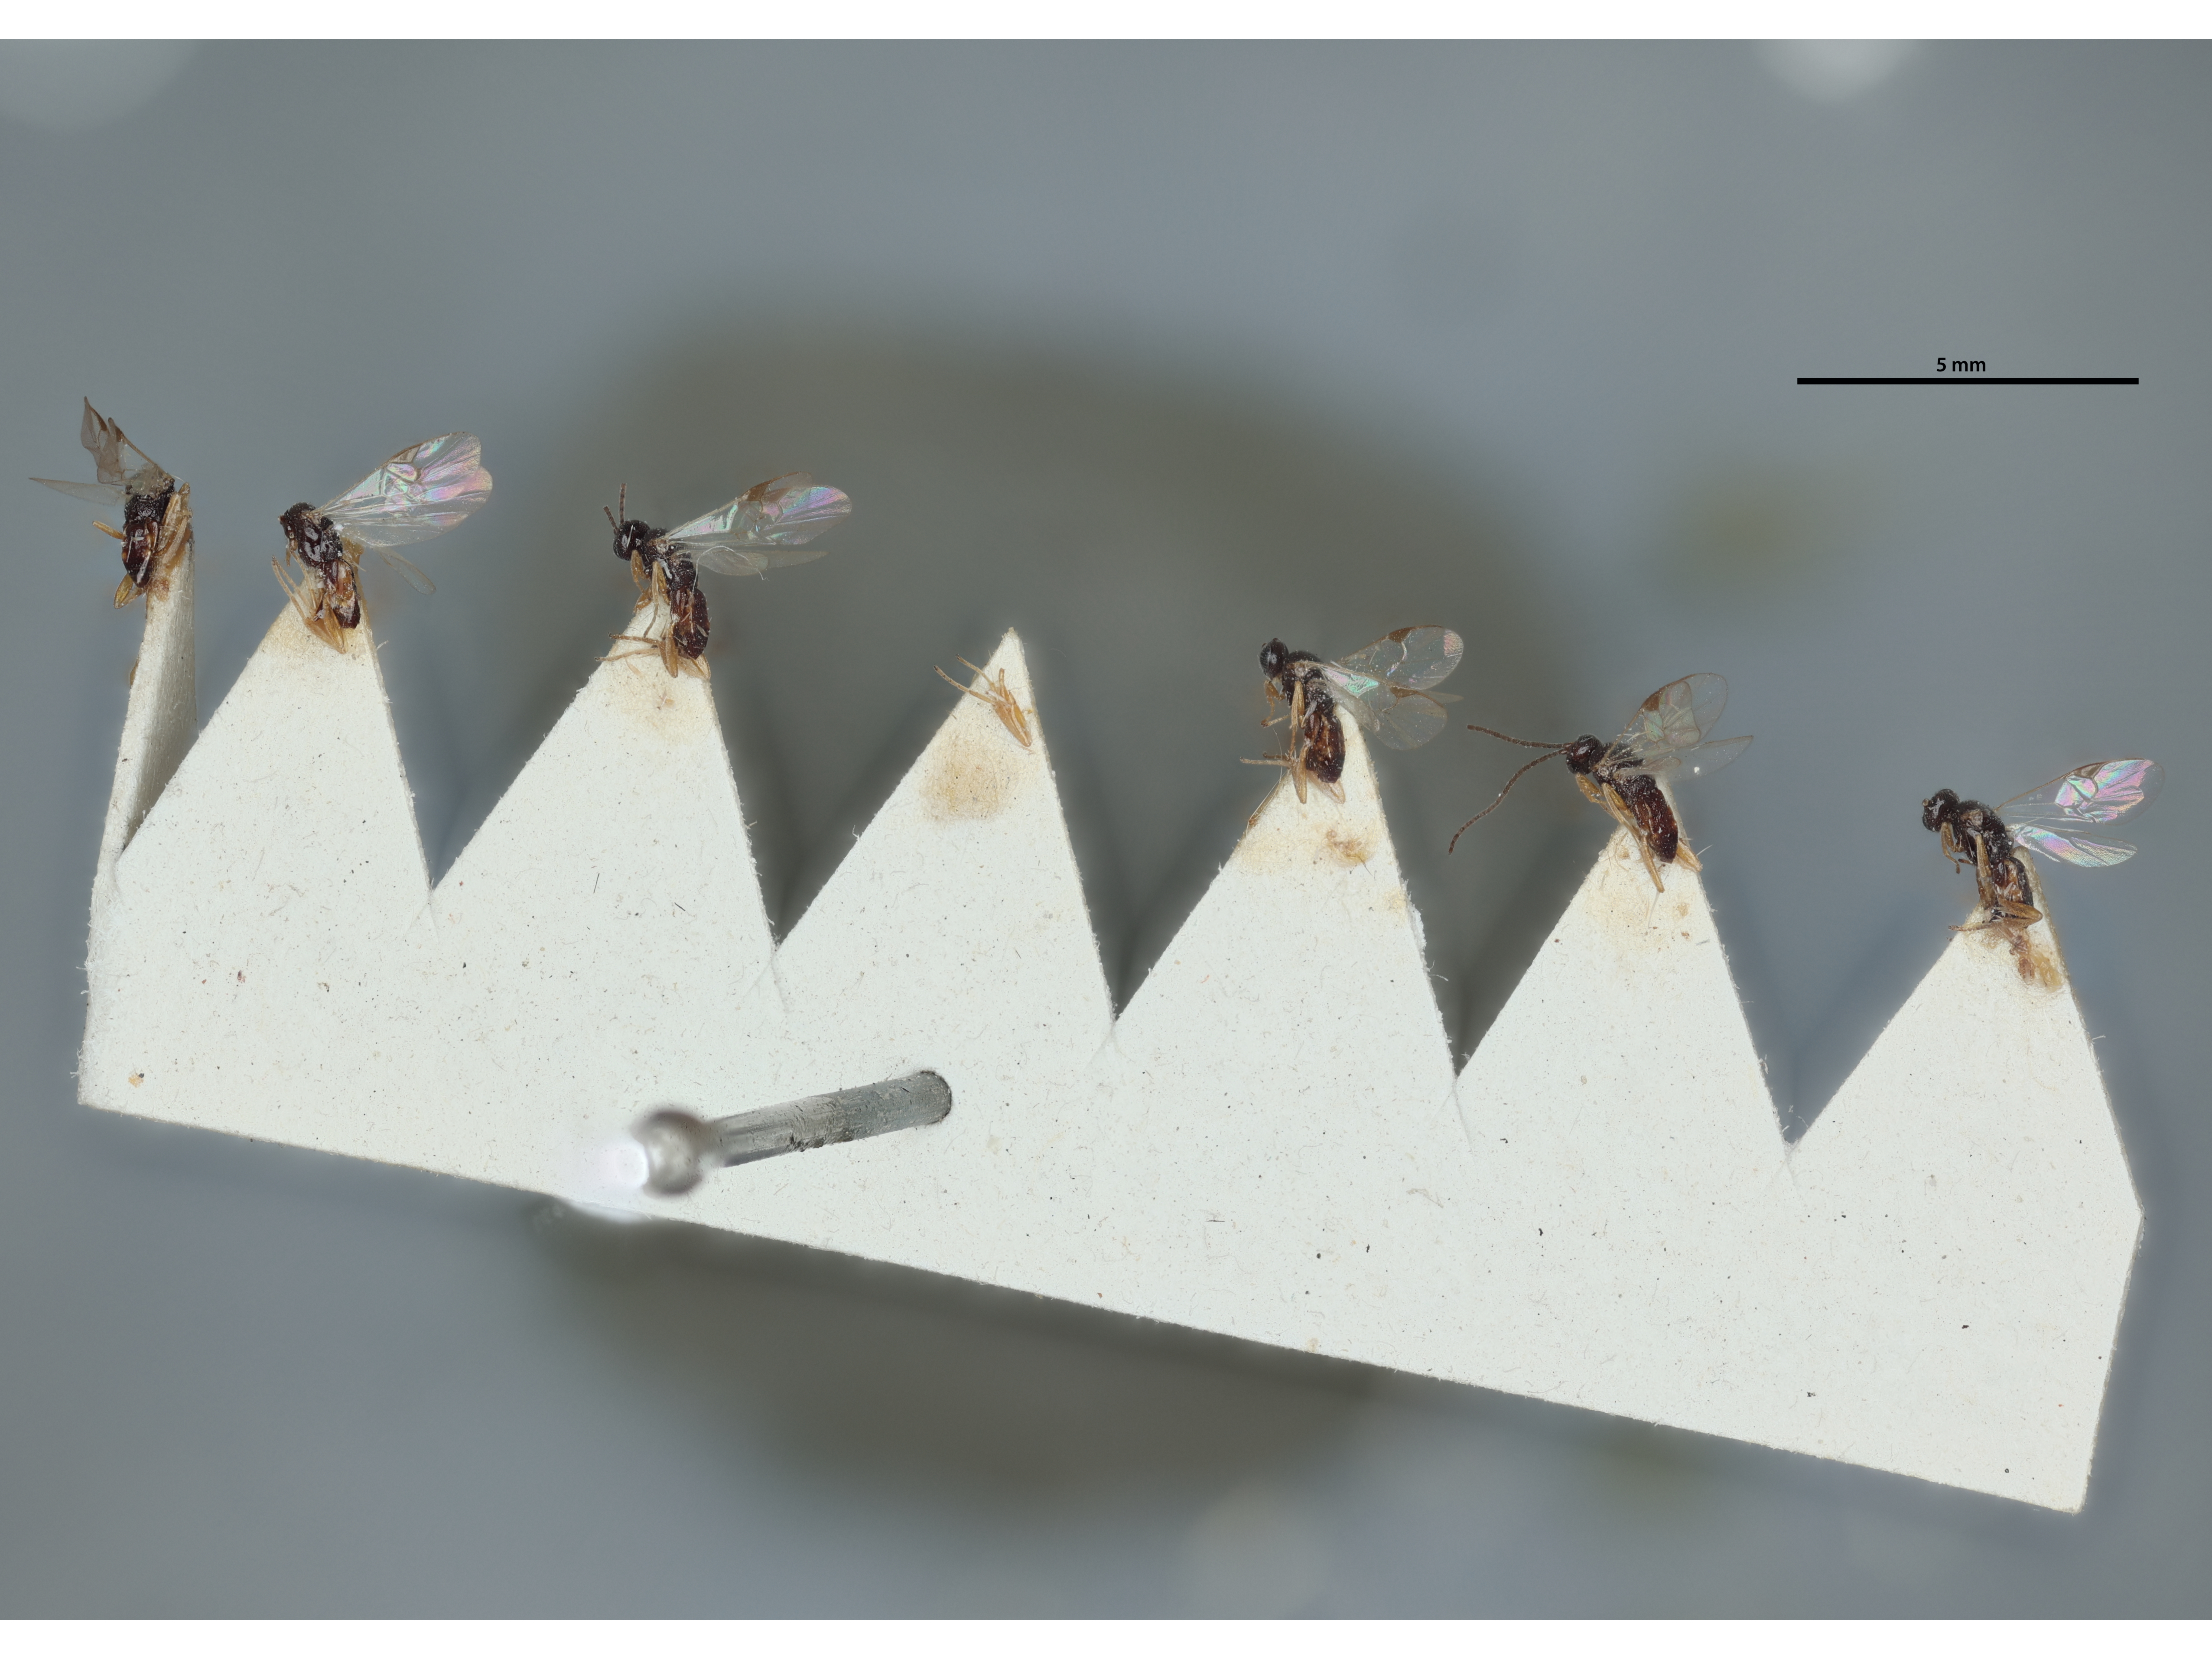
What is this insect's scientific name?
Apanteles smerinthi
